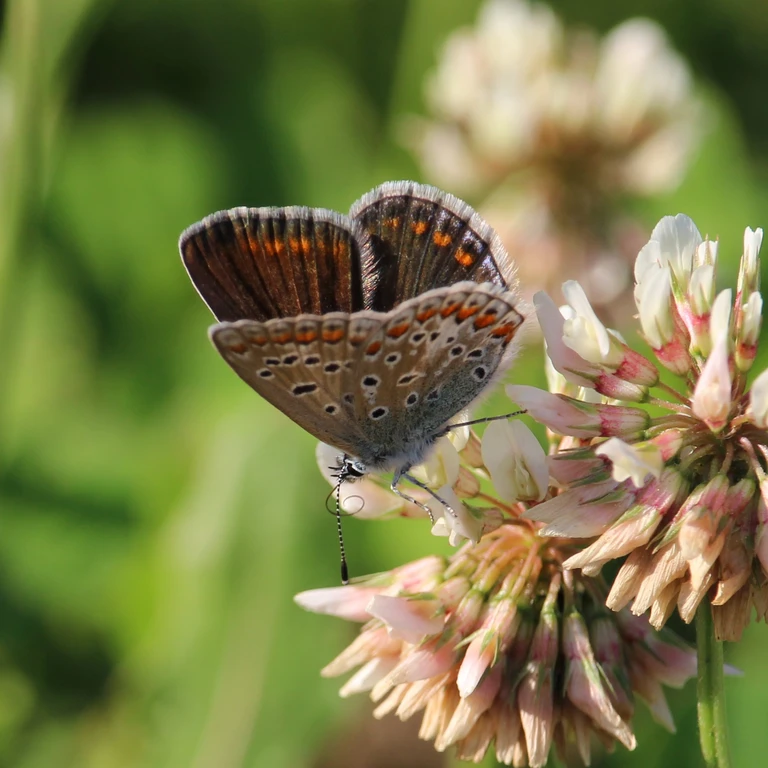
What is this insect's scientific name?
Polyommatus icarus
